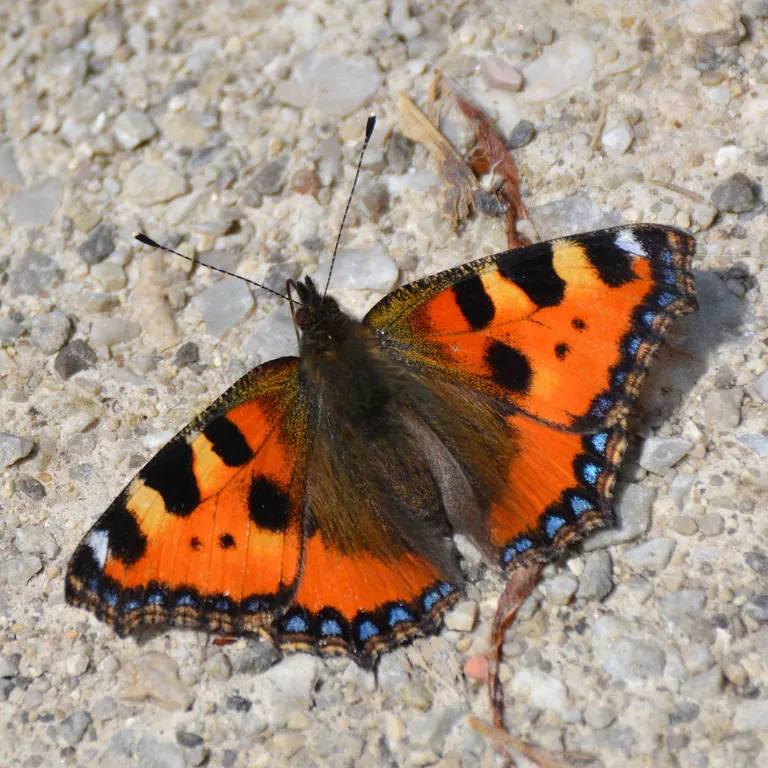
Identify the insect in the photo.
Aglais urticae
